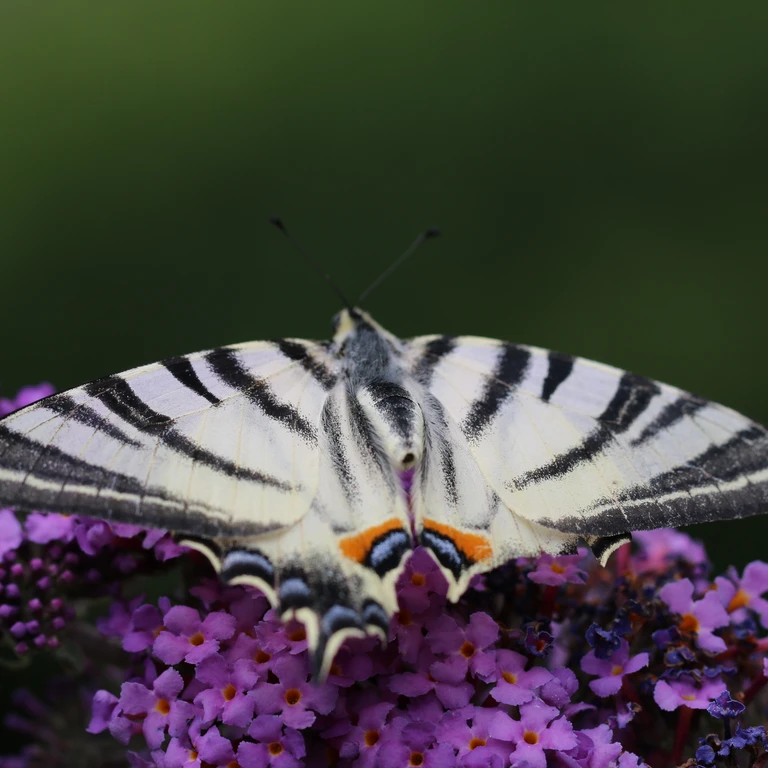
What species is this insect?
Iphiclides podalirius
